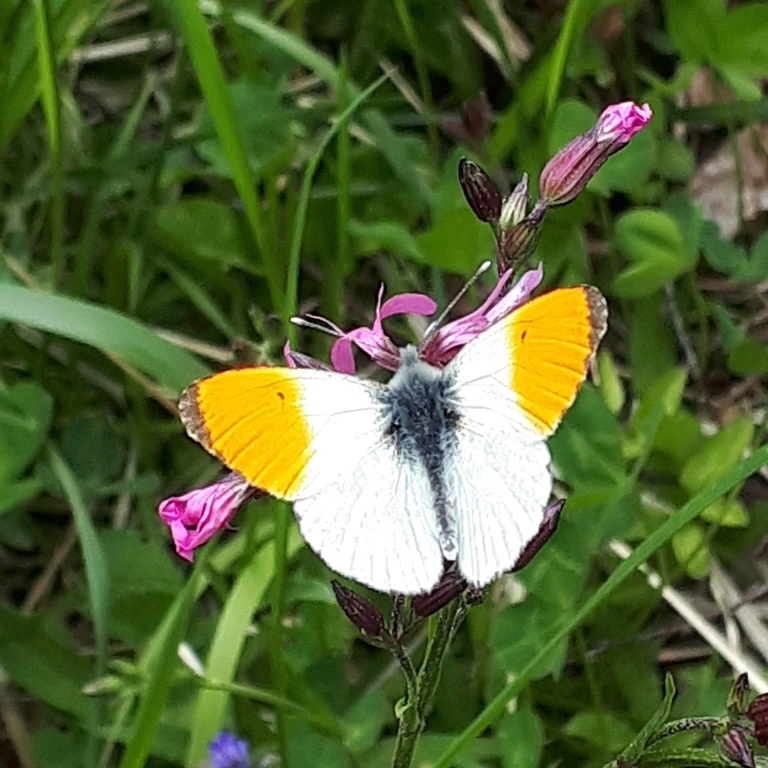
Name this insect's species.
Anthocharis cardamines
